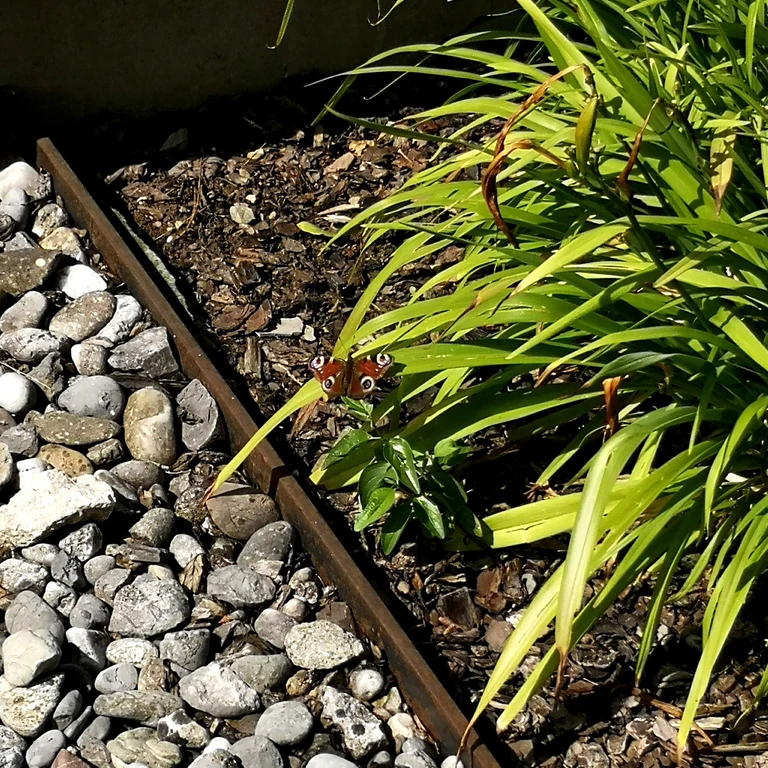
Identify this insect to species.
Aglais io
